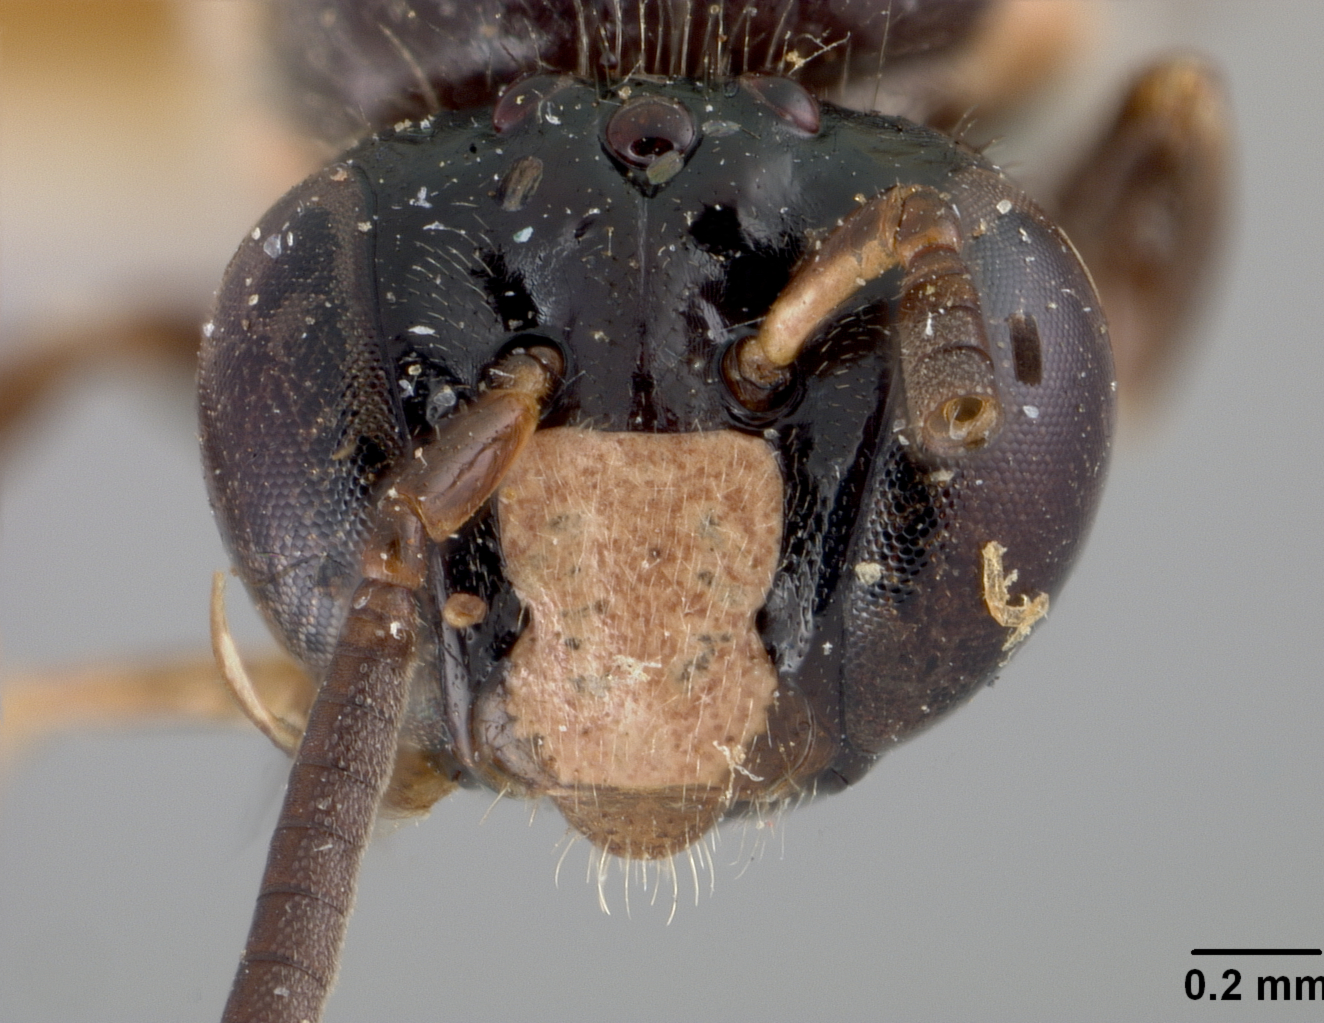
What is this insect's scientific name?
Allodape breviceps
